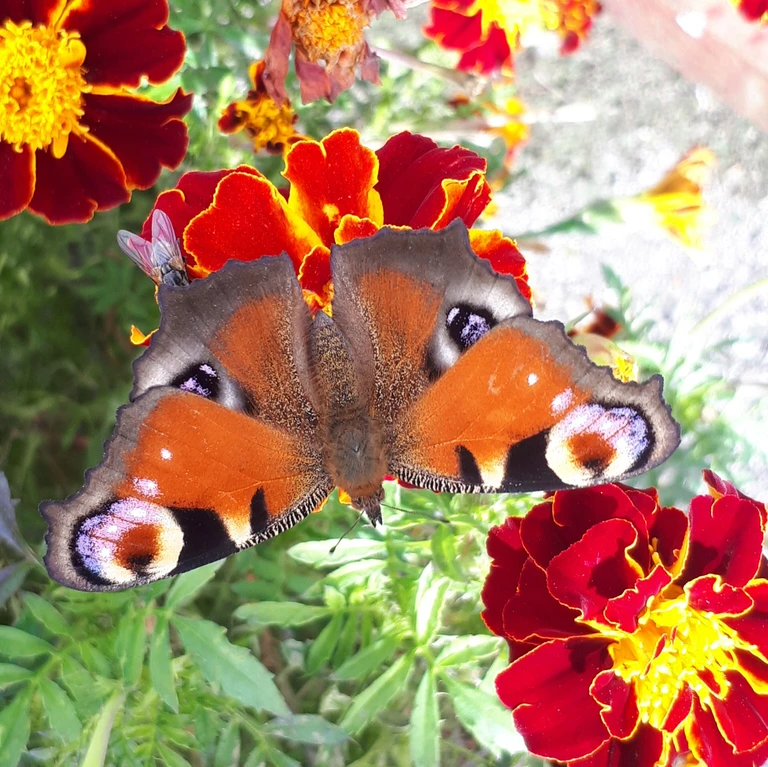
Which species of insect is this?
Aglais io
